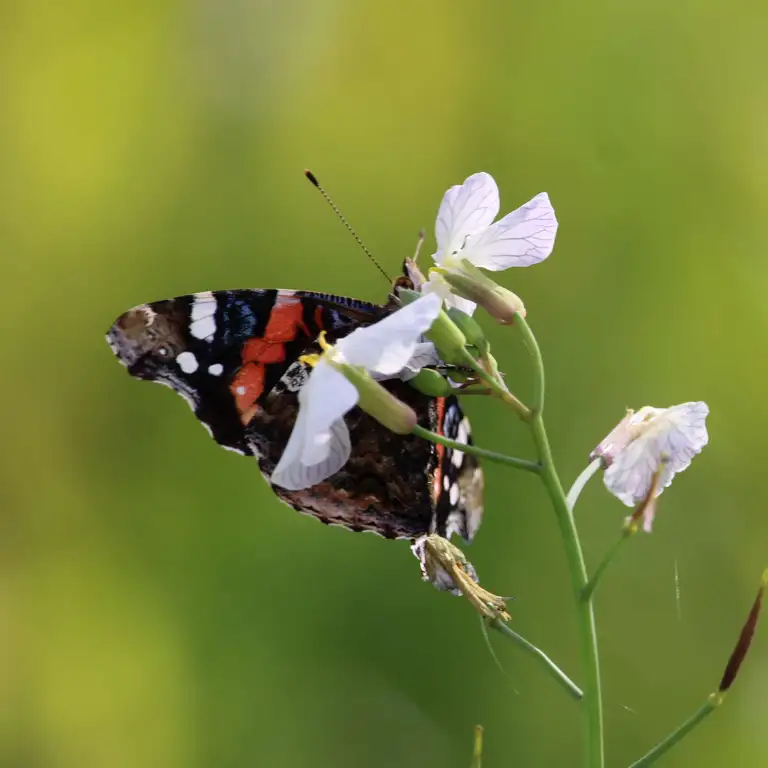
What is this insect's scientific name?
Vanessa atalanta
